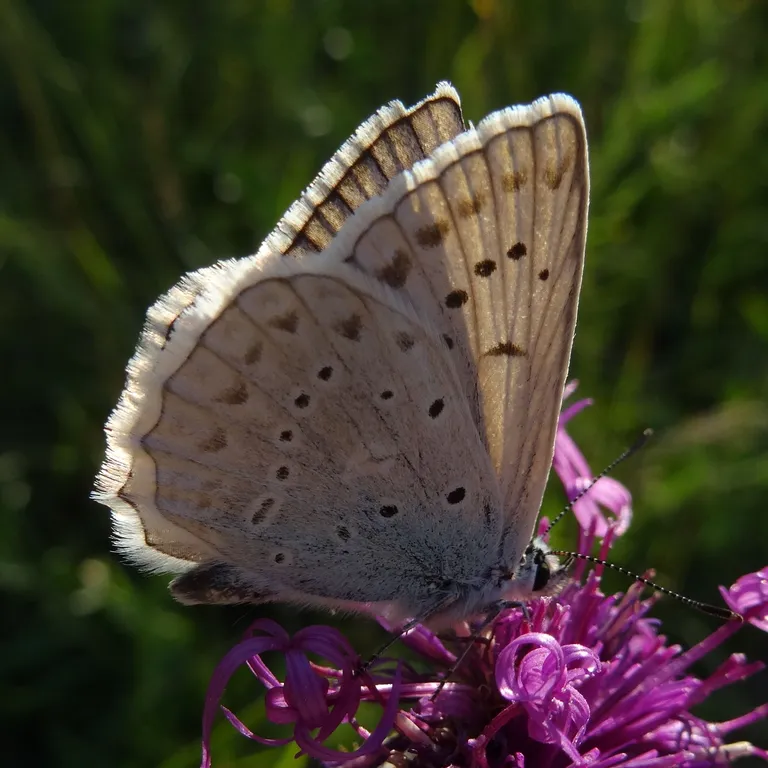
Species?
Polyommatus daphnis
